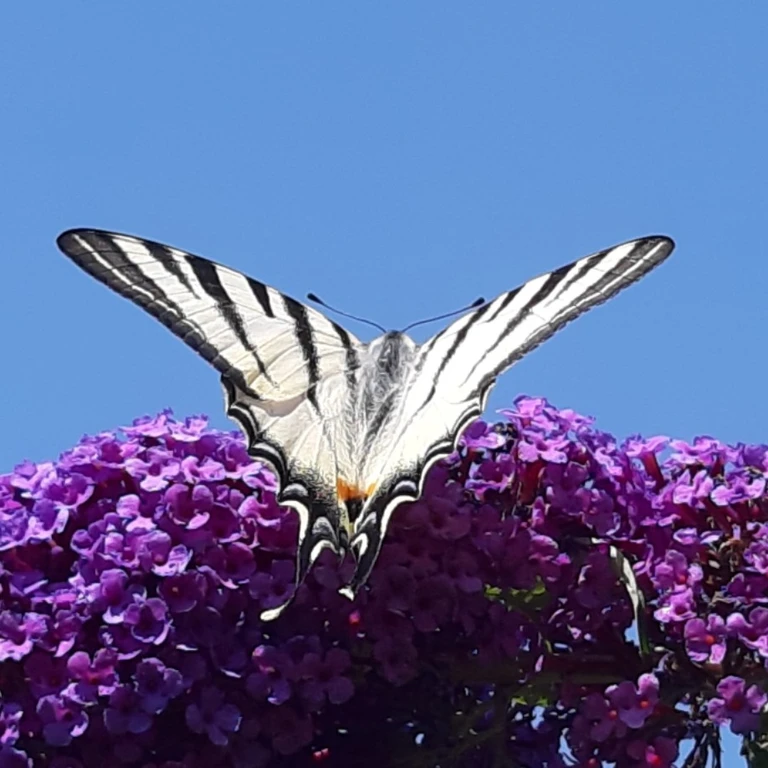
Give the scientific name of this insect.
Iphiclides podalirius
